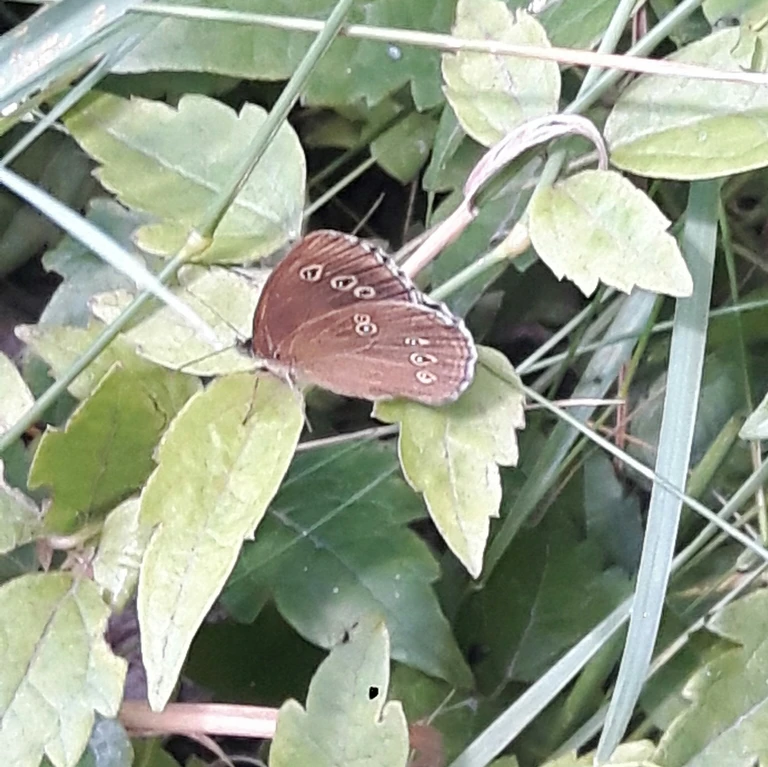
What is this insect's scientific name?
Aphantopus hyperantus
